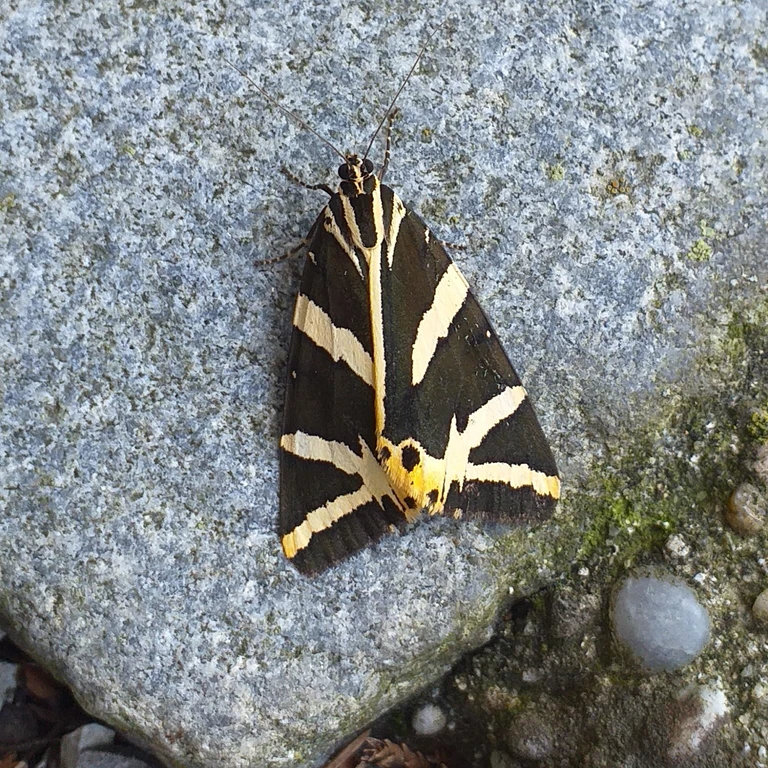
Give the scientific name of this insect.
Euplagia quadripunctaria
